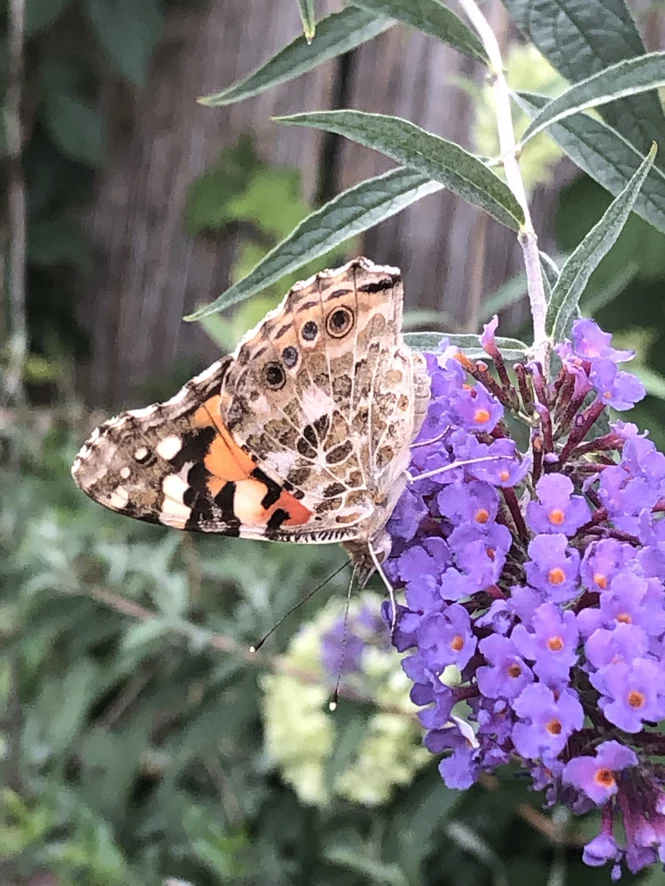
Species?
Vanessa cardui
